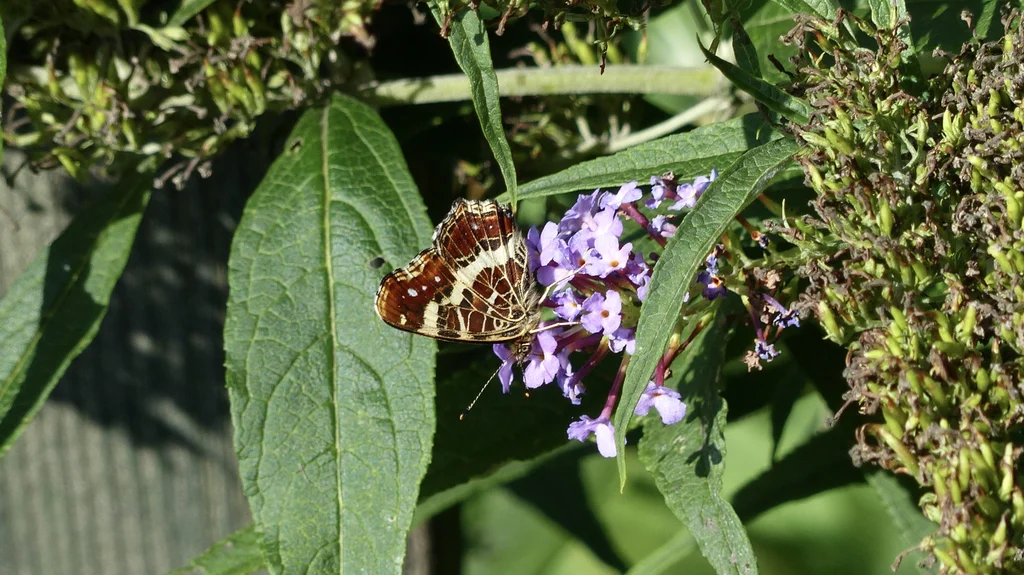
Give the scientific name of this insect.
Araschnia levana
